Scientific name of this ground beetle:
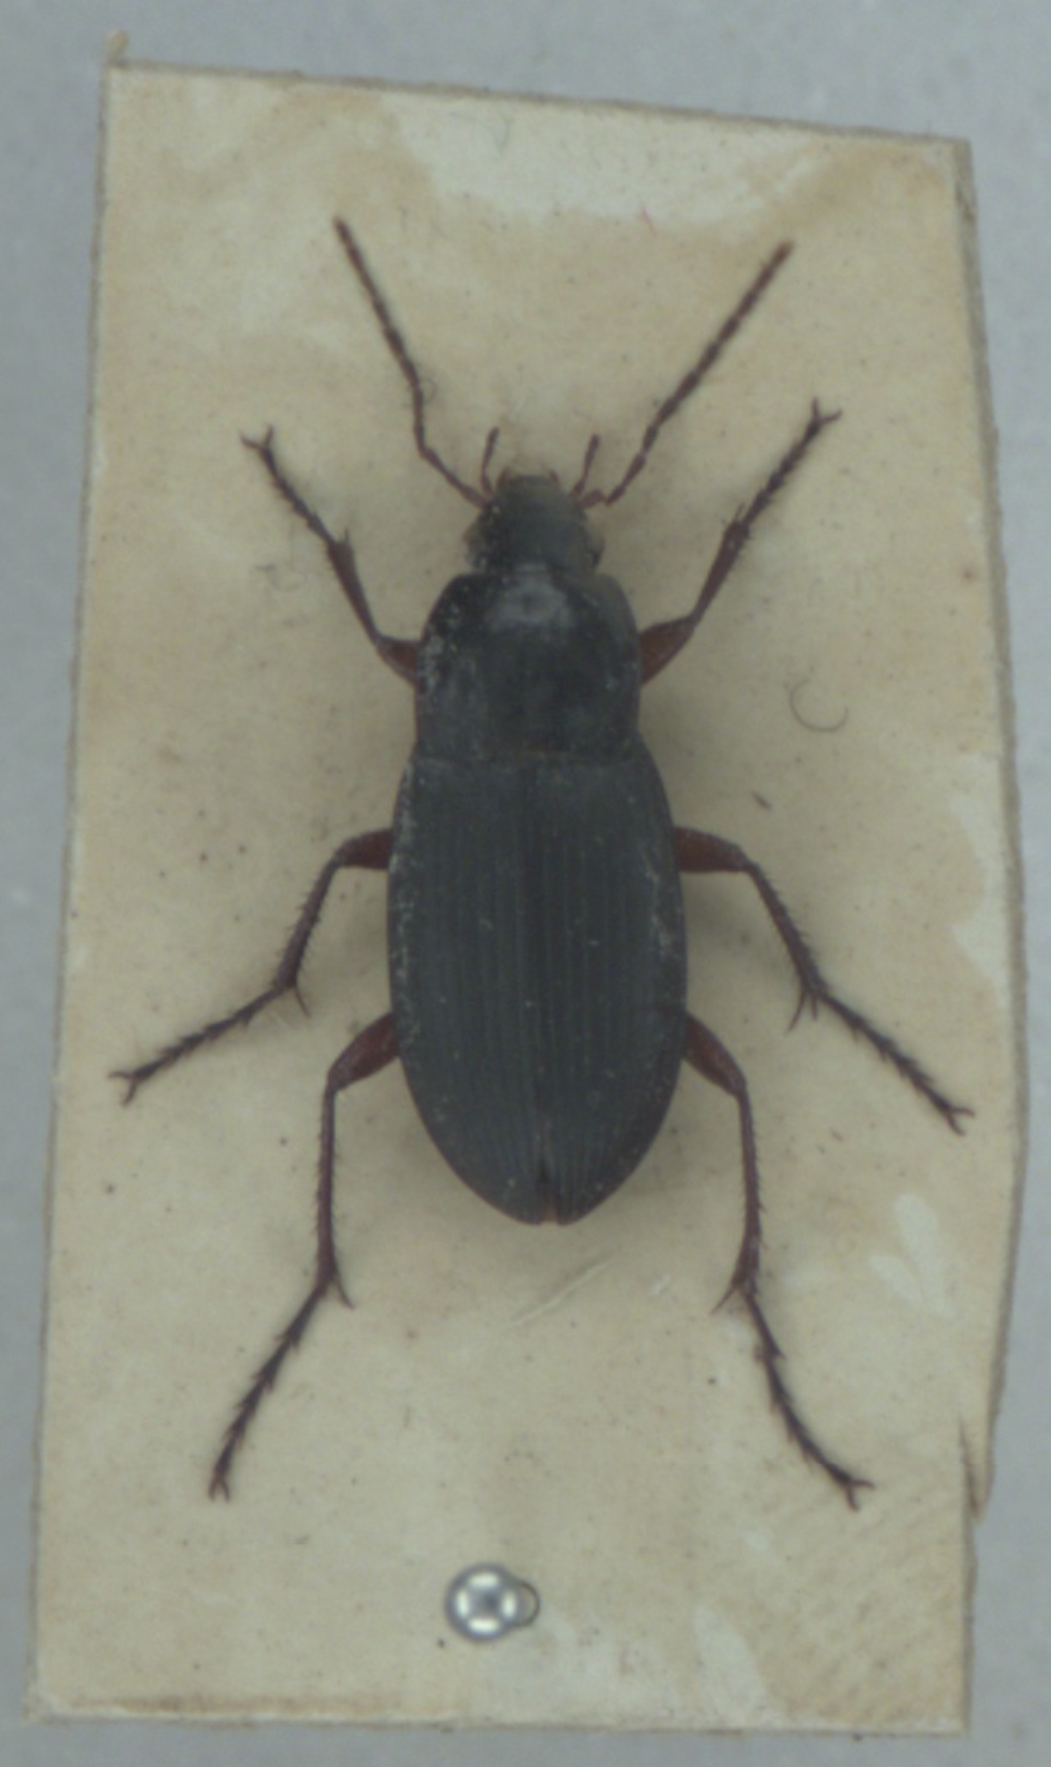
Calathus fuscipes
